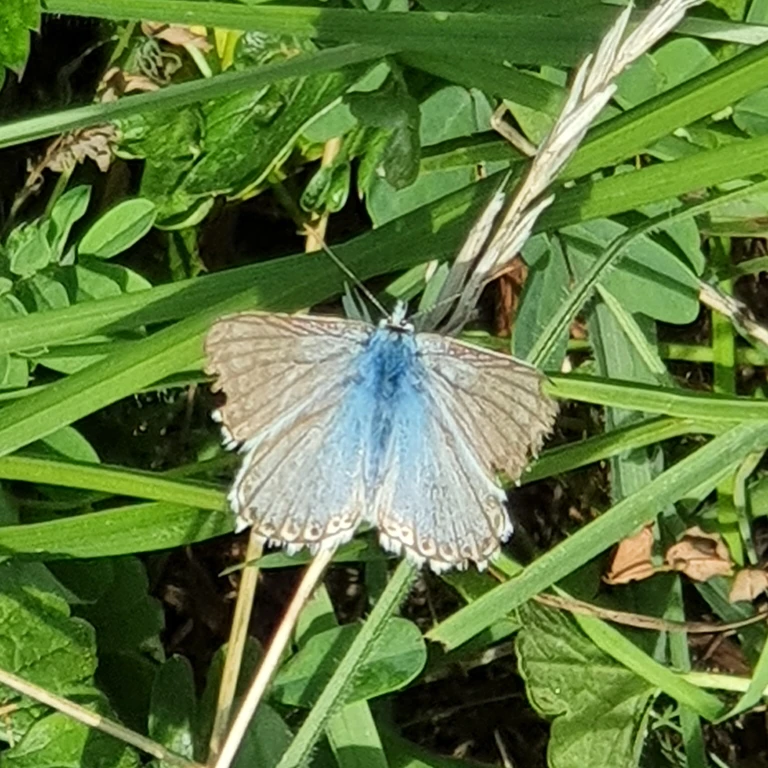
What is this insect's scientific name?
Lysandra coridon
